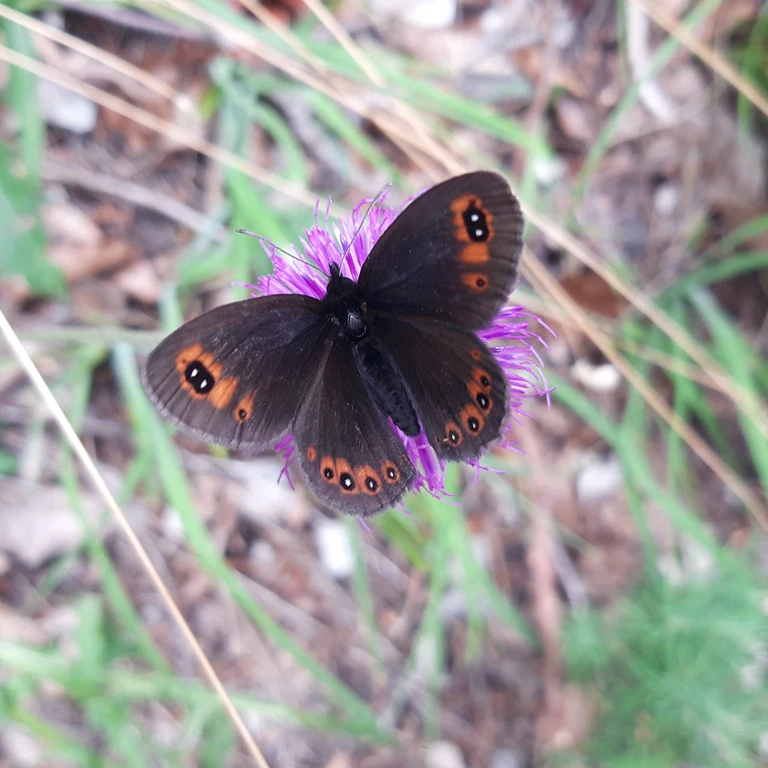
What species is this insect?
Erebia medusa
